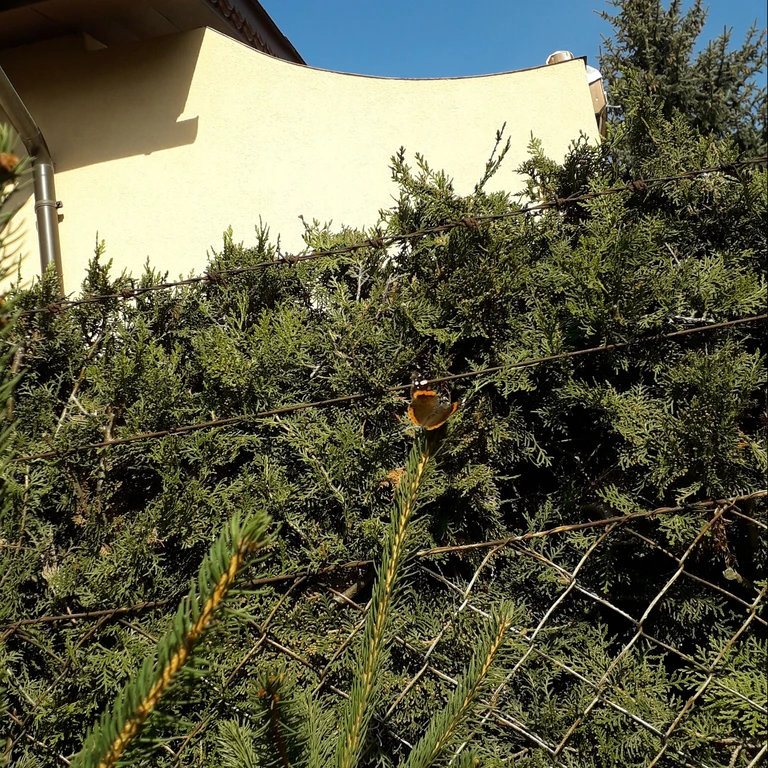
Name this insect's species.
Vanessa atalanta
